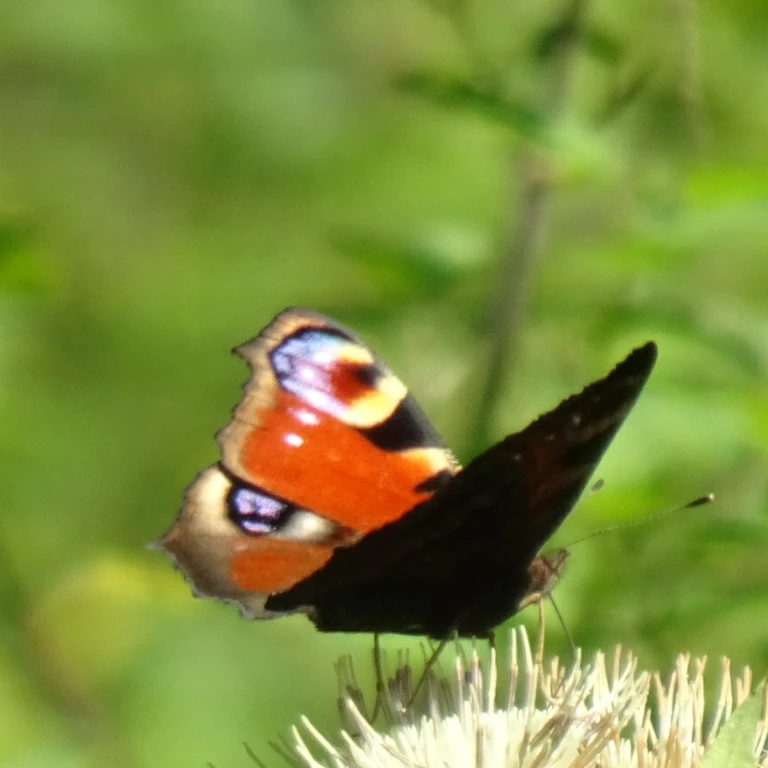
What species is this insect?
Aglais io
